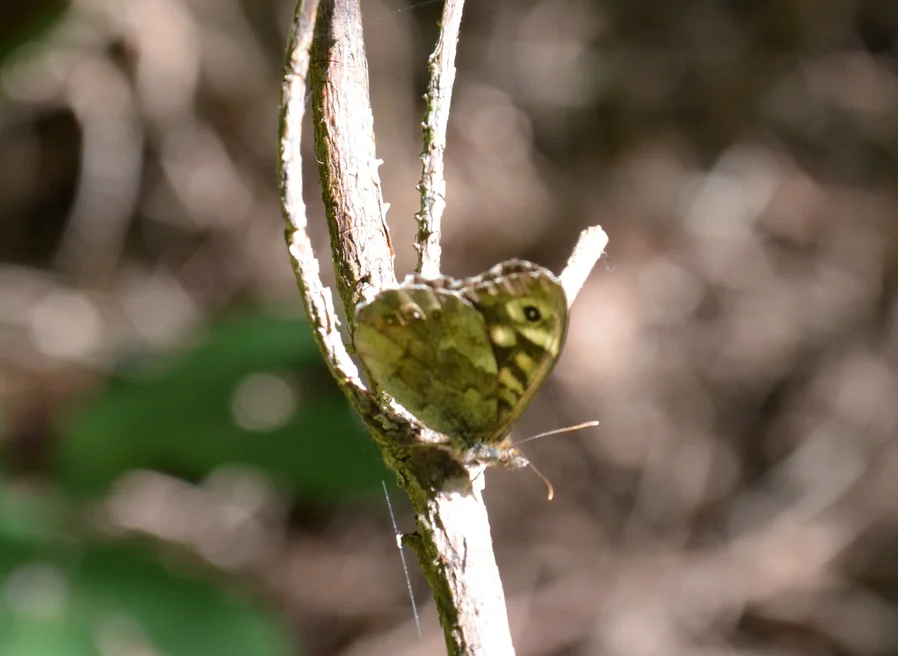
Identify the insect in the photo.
Pararge aegeria
